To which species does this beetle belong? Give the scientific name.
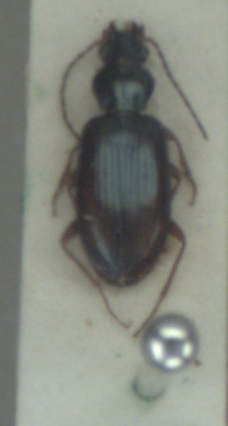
Bembidion decorum
